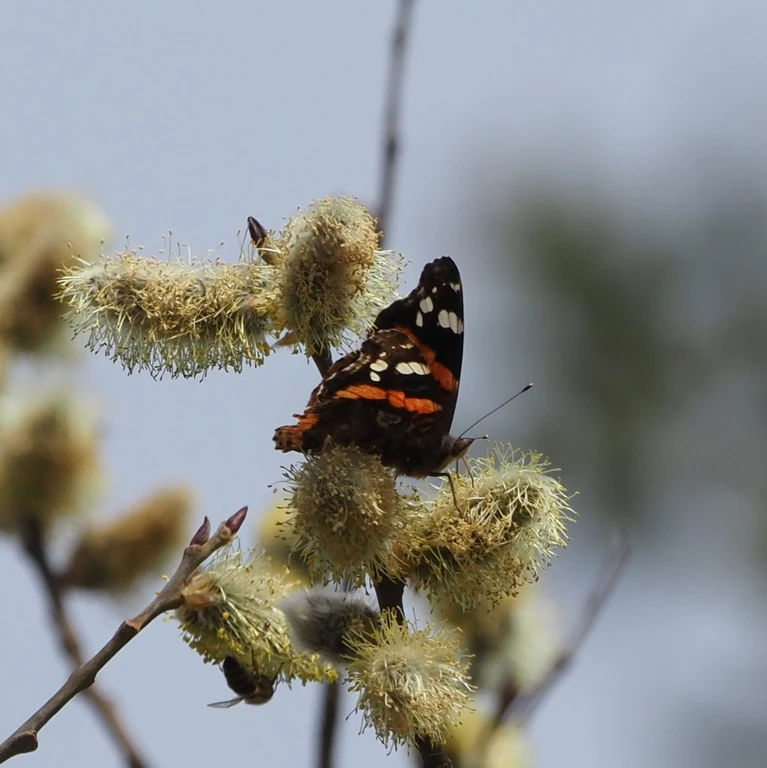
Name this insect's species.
Vanessa atalanta
